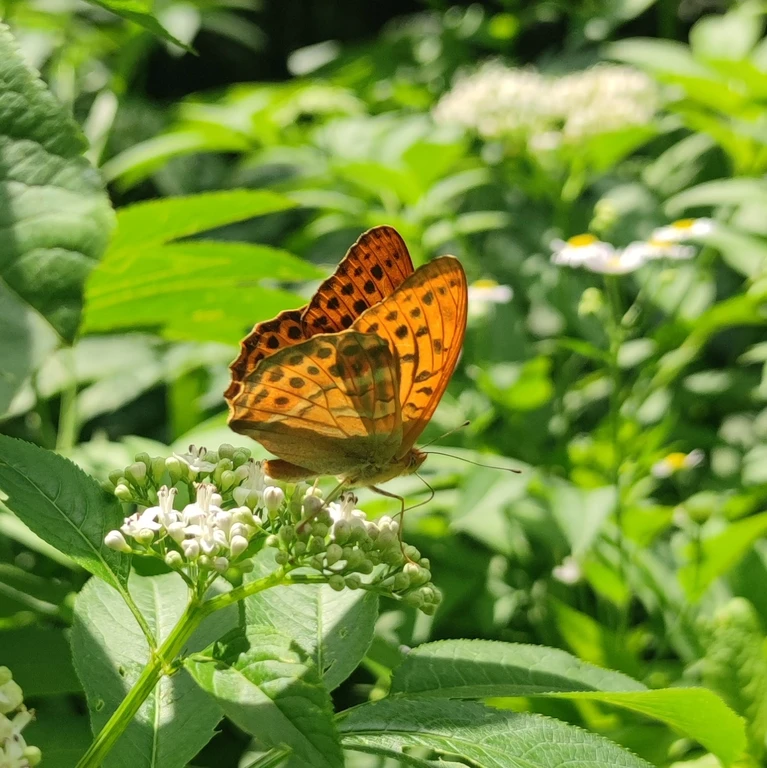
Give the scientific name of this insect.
Argynnis paphia
